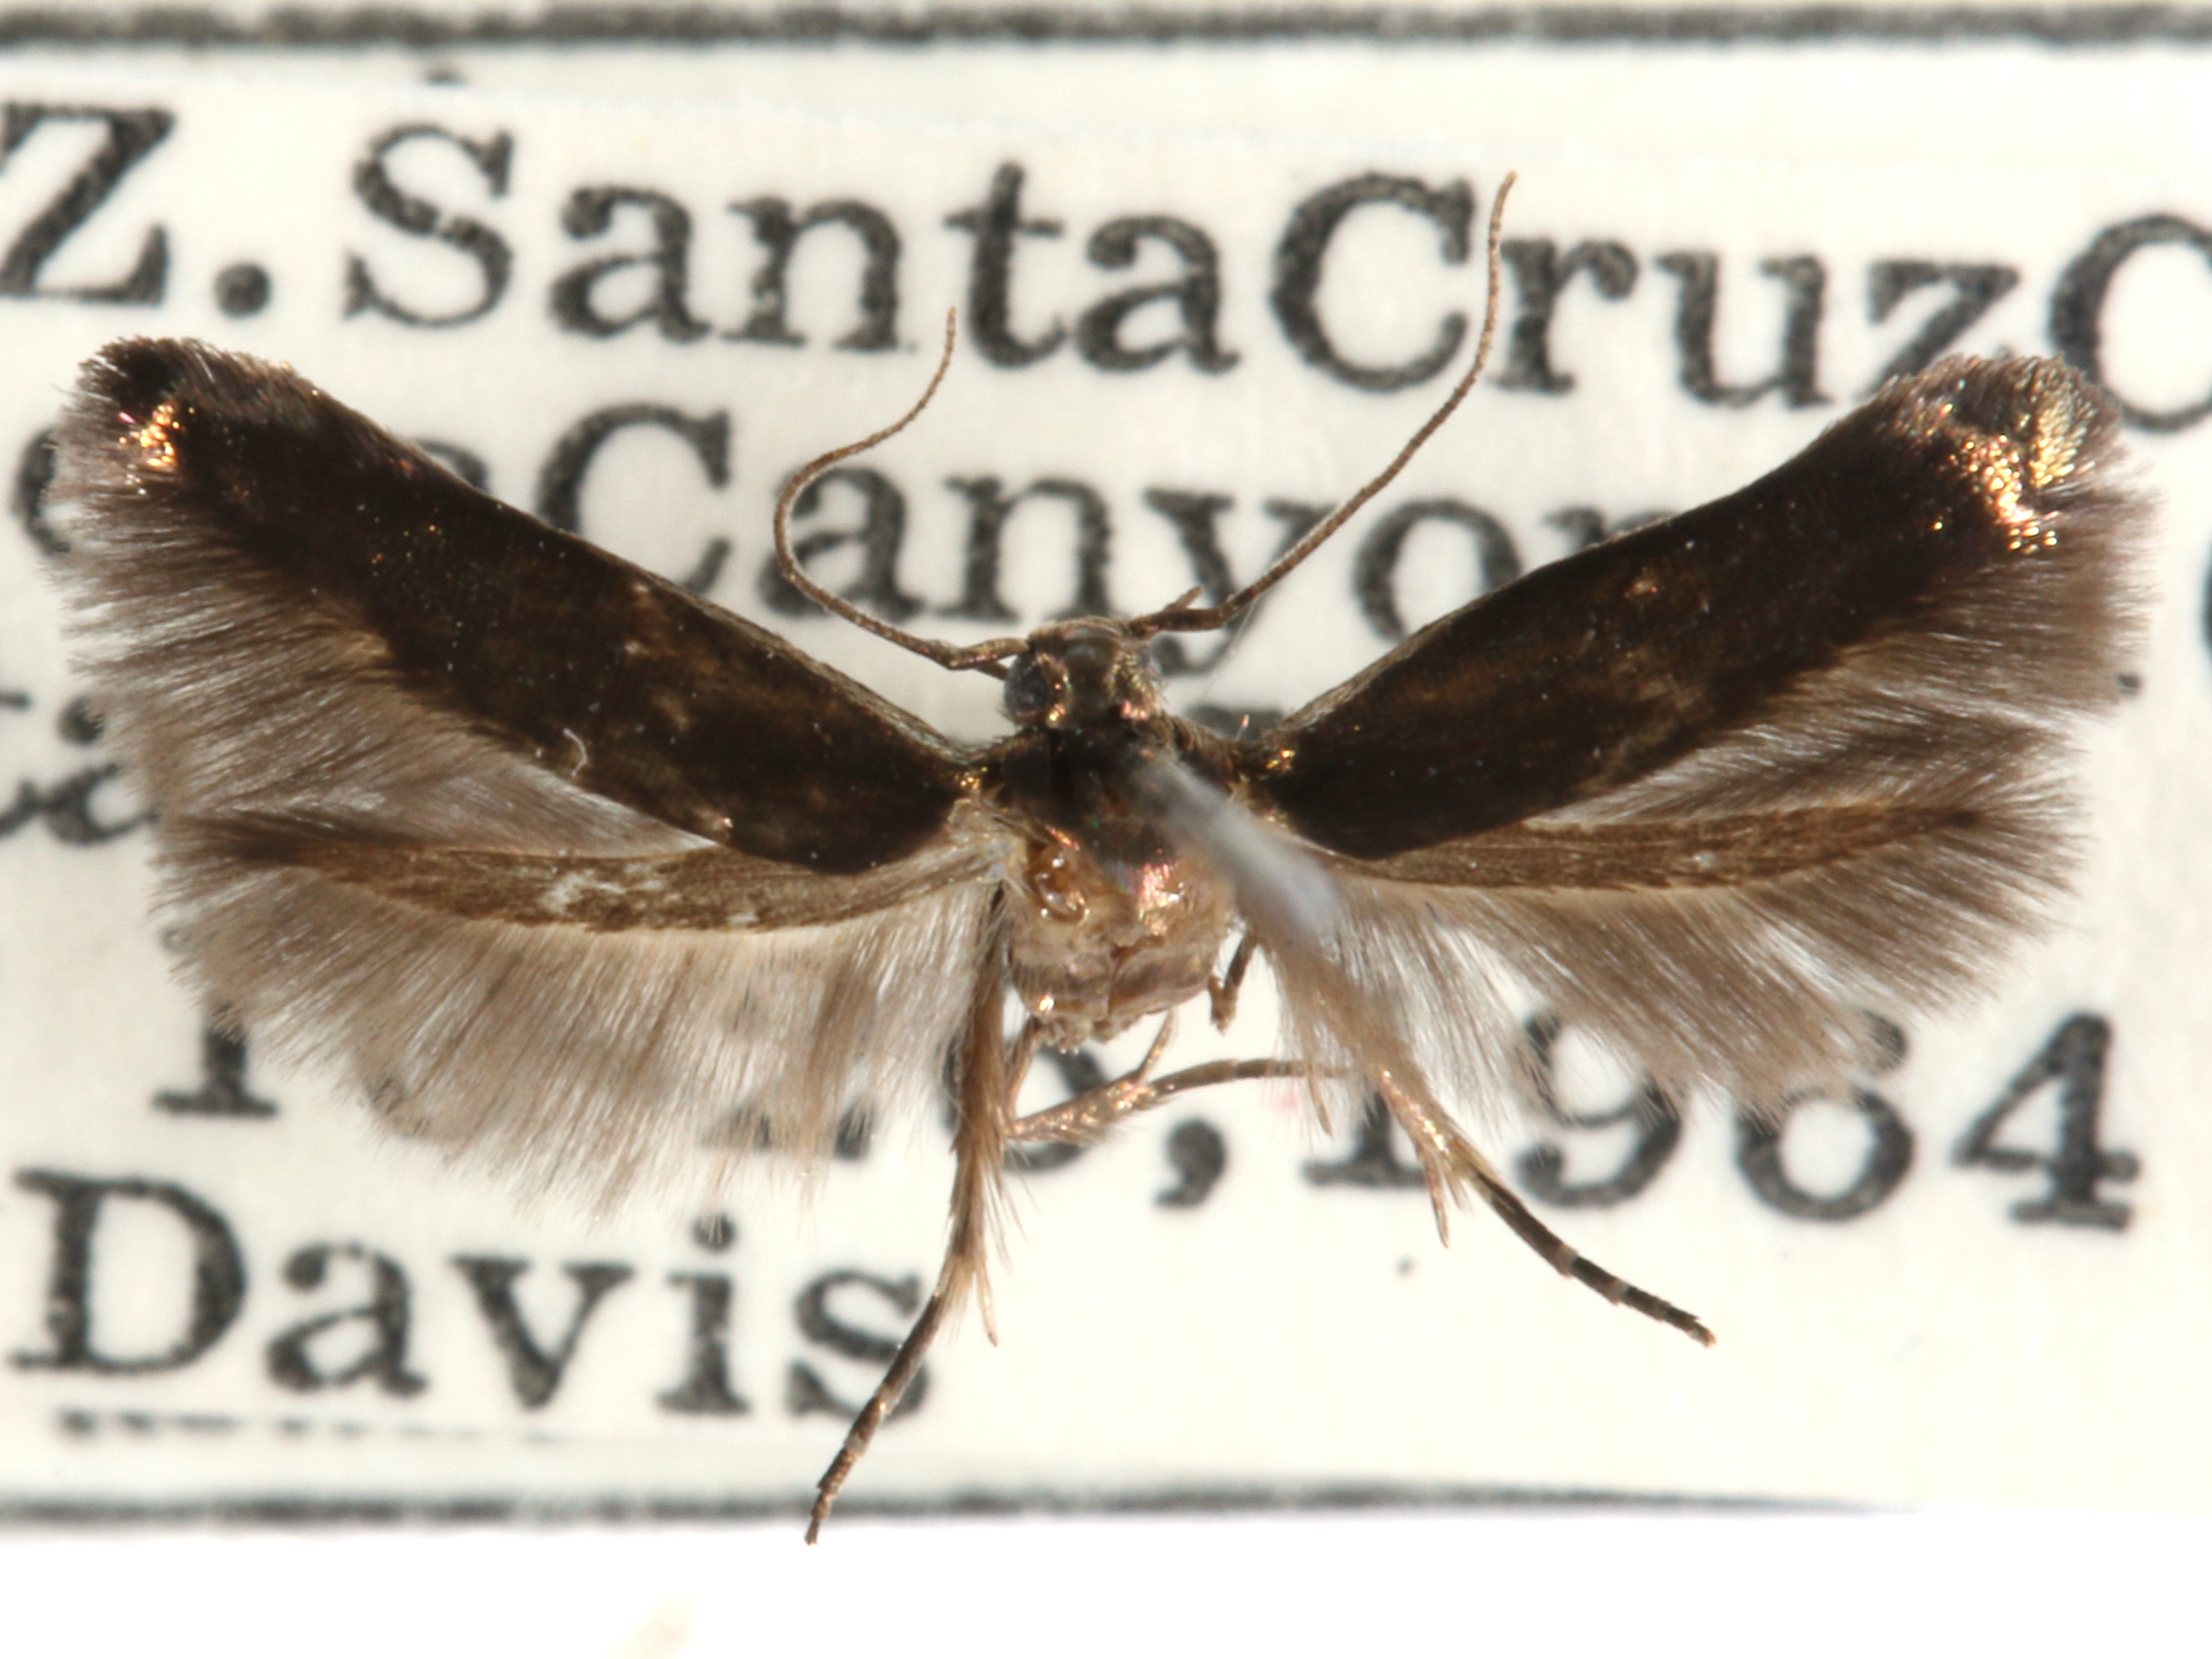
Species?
Pristen corusca
